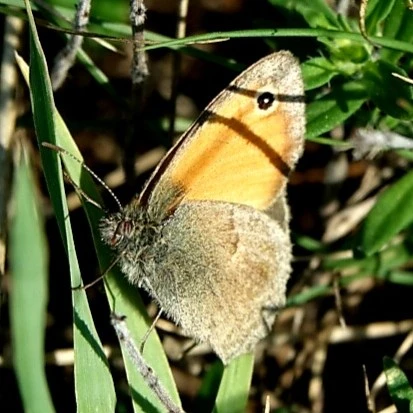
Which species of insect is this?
Coenonympha pamphilus
